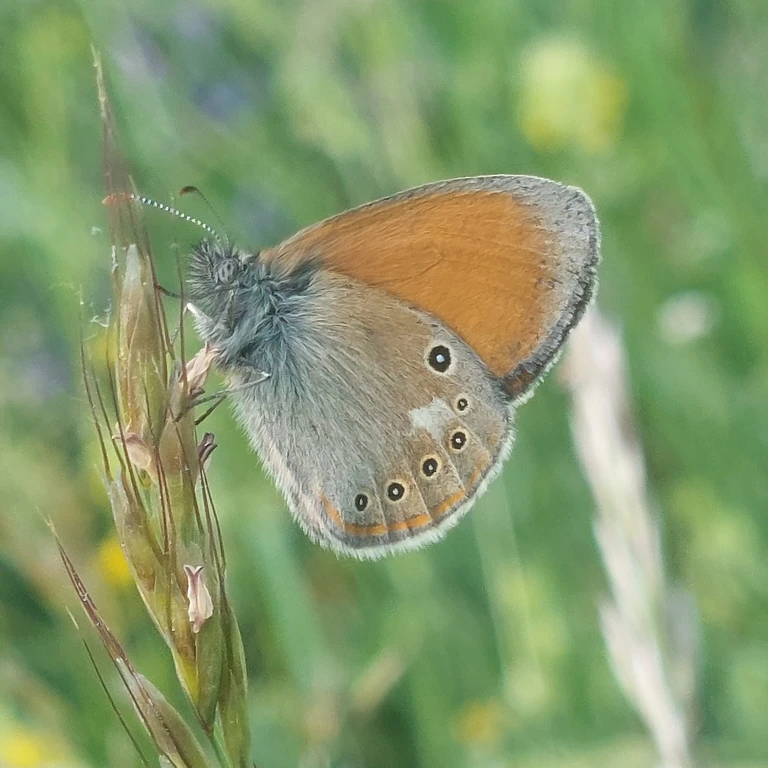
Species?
Coenonympha glycerion (also Coenonympha iphis)
